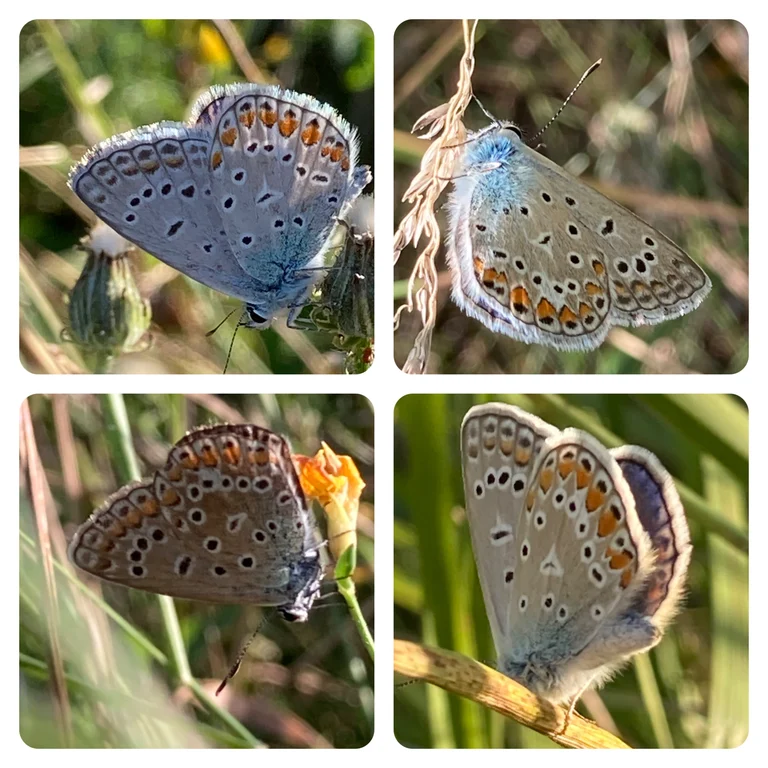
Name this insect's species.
Polyommatus icarus
